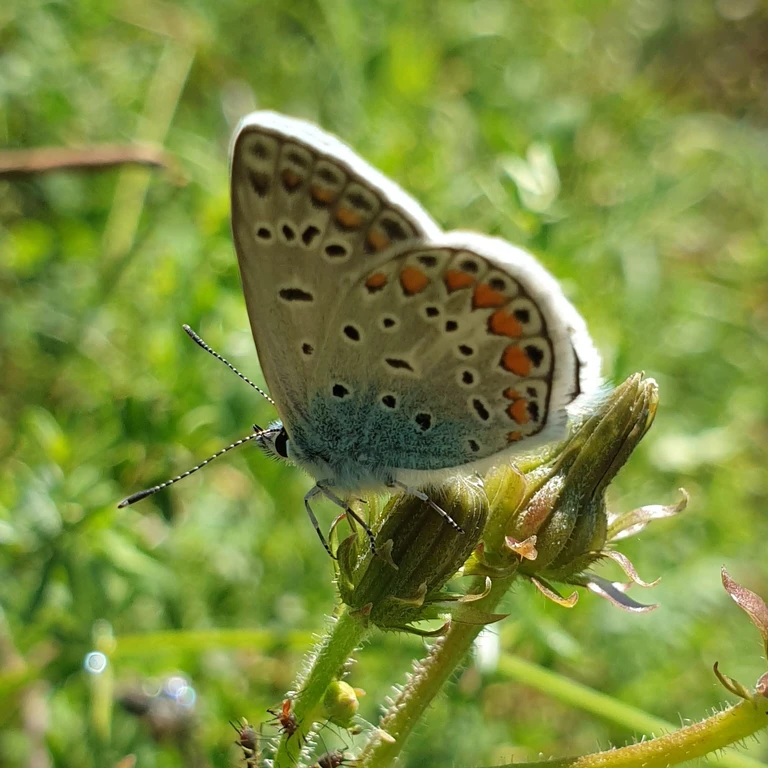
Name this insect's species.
Polyommatus icarus
